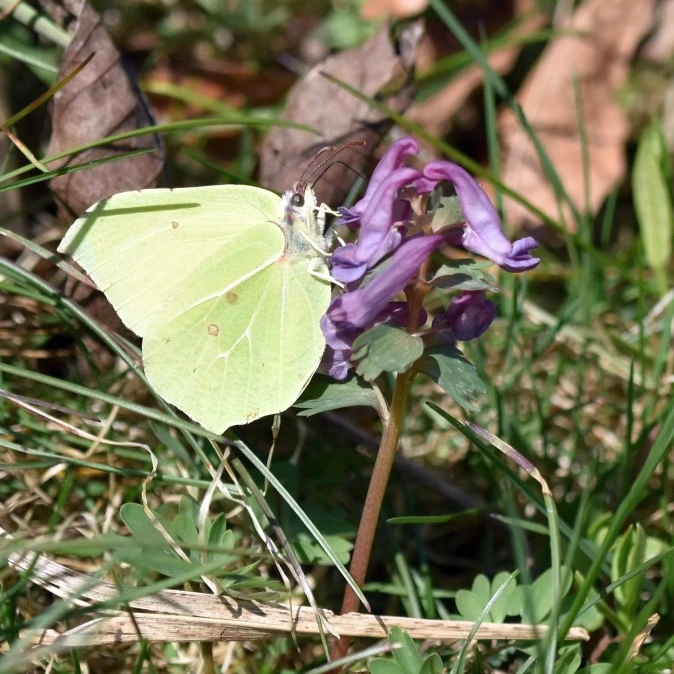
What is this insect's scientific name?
Gonepteryx rhamni
